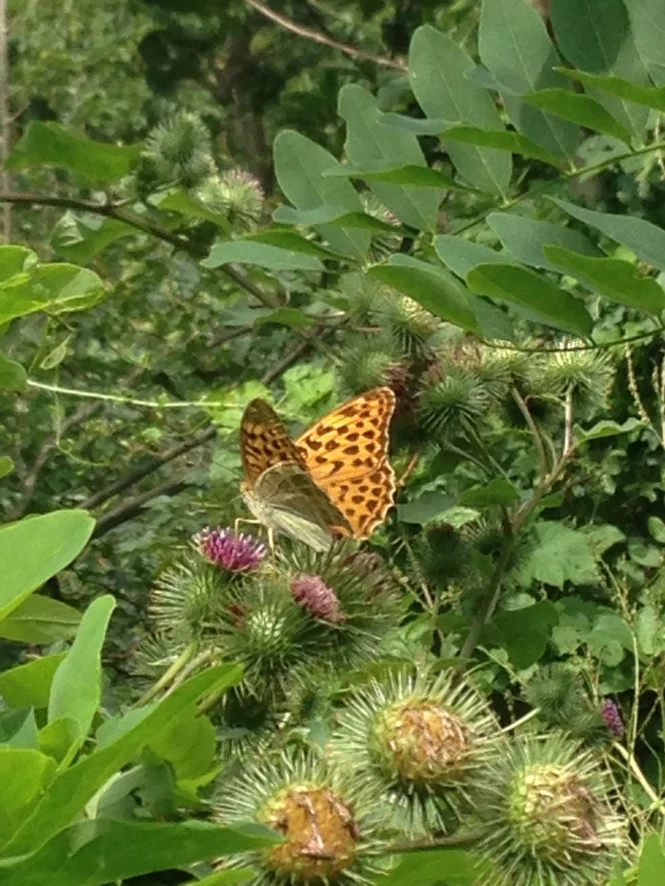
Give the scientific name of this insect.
Argynnis paphia
